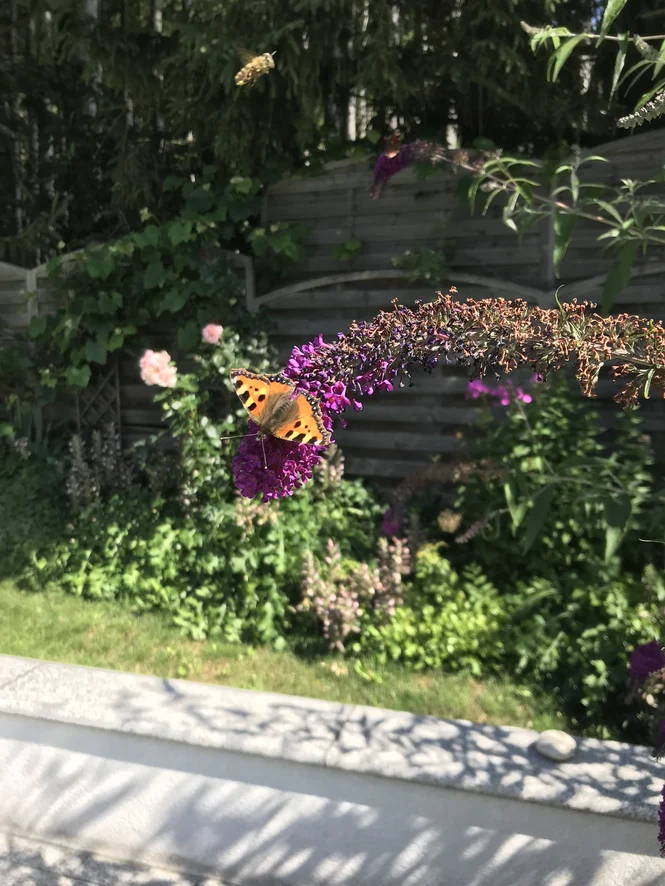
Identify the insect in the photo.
Aglais urticae
